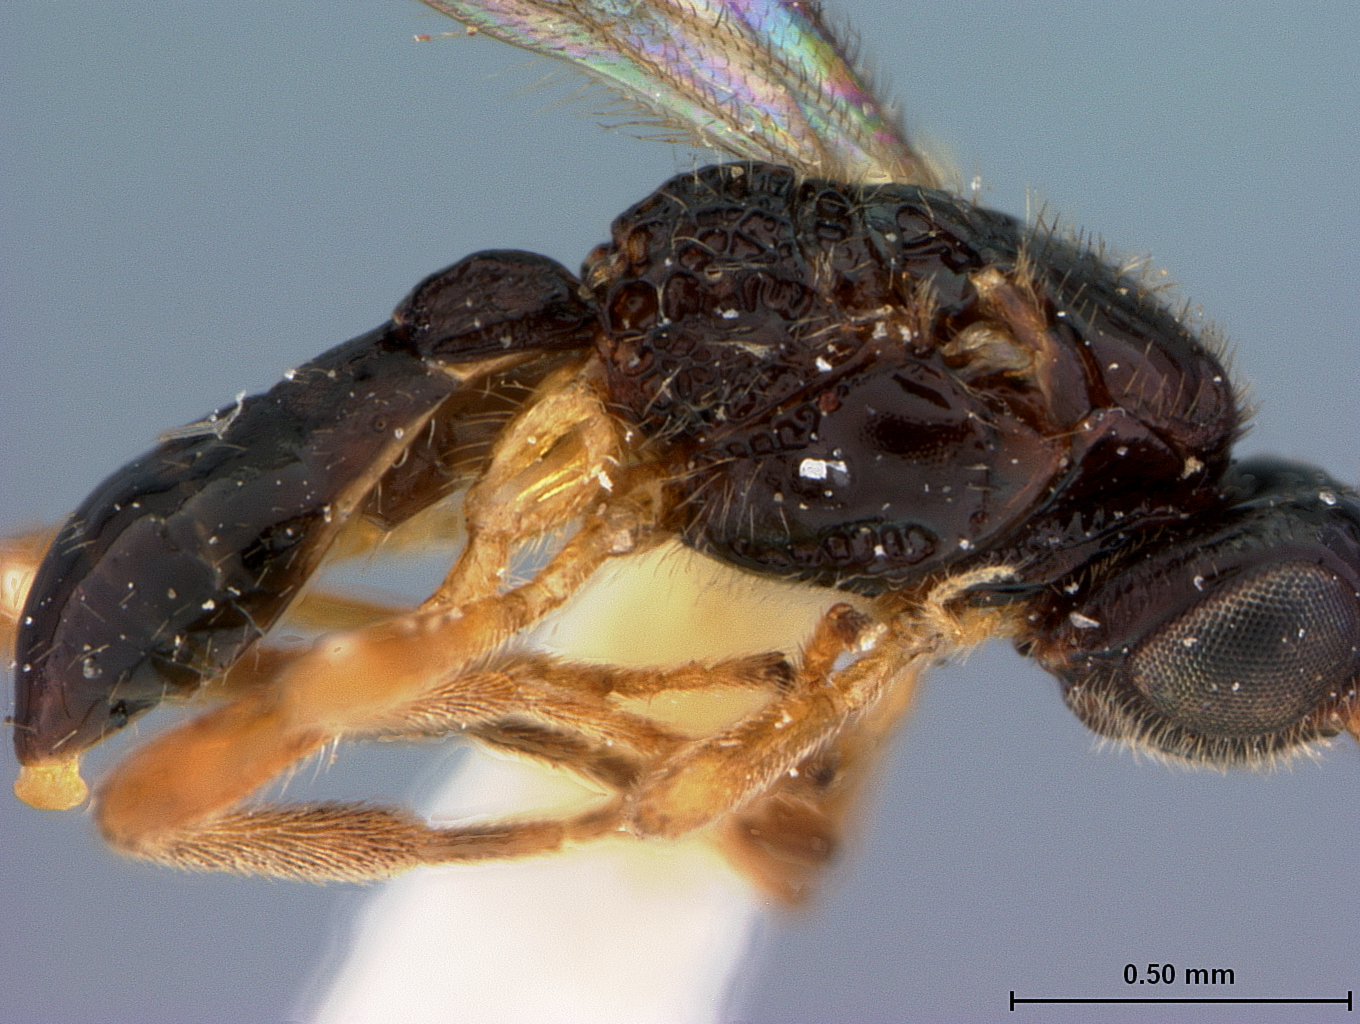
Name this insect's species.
Opius trachyscutum
